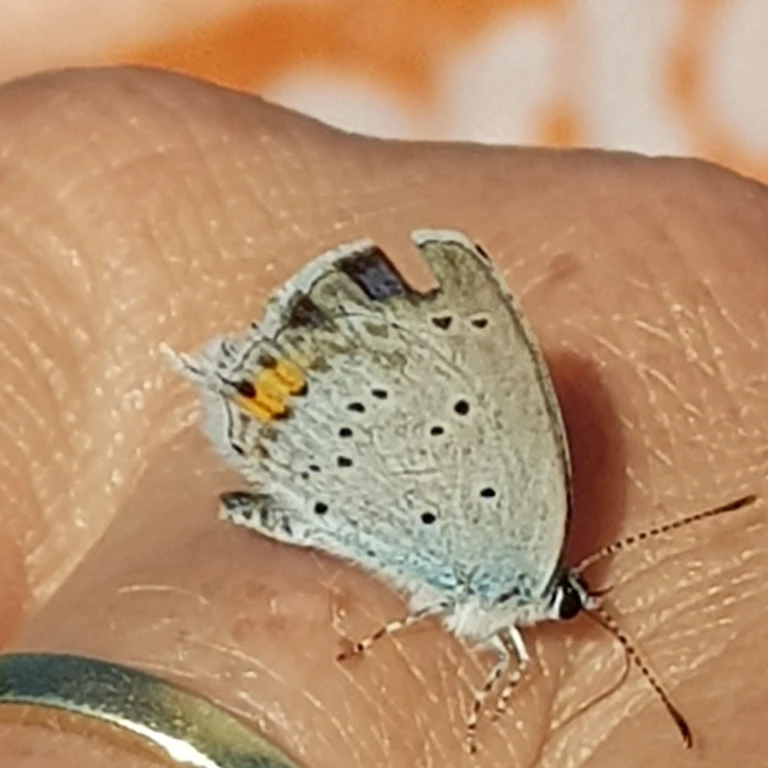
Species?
Cupido argiades (also Elkalyce argiades)
